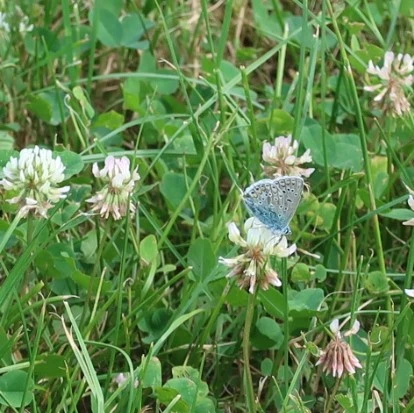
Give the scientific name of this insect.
Polyommatus icarus
